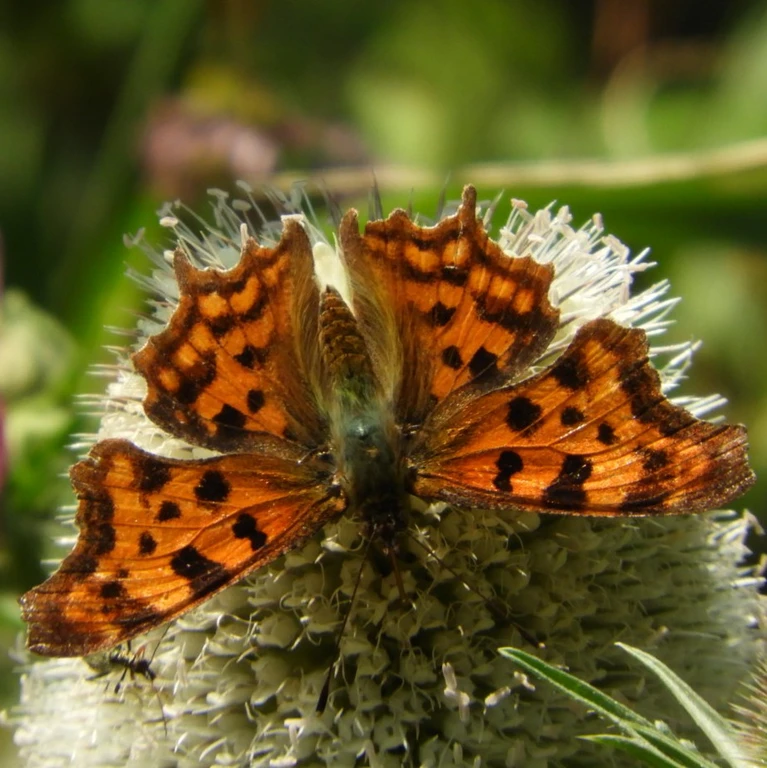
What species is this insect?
Polygonia c-album
